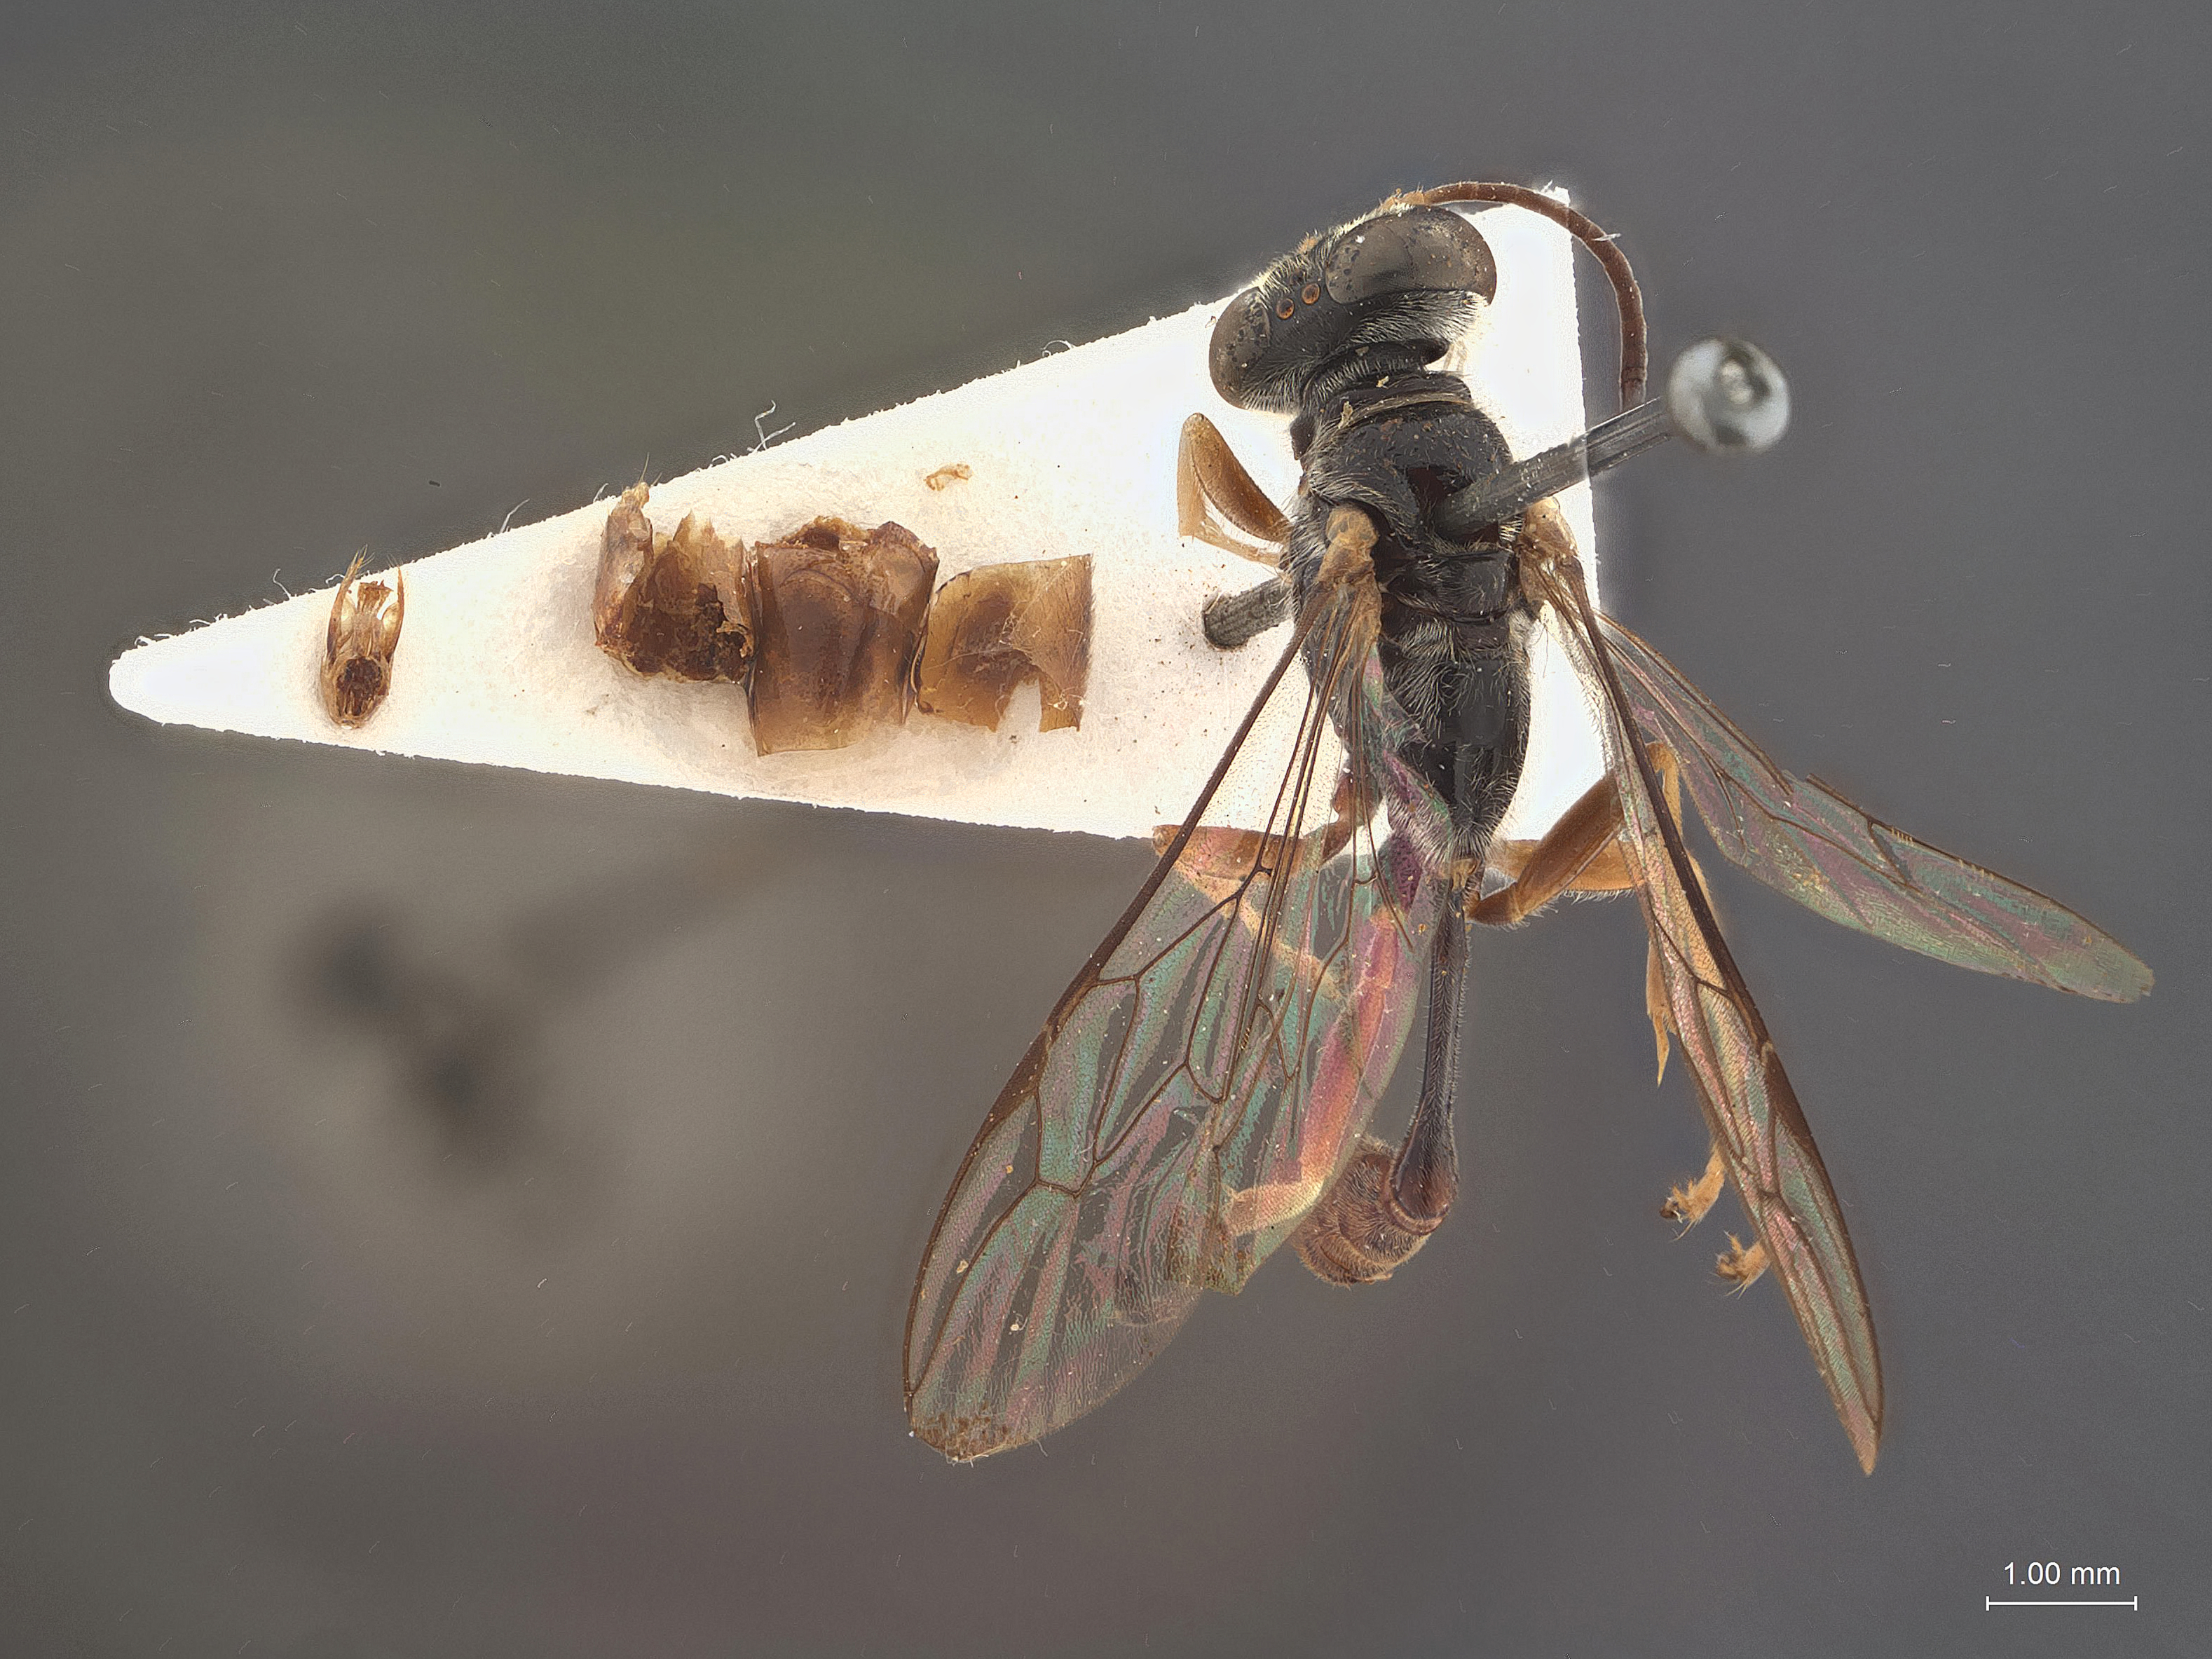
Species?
Trypoxylon simile
